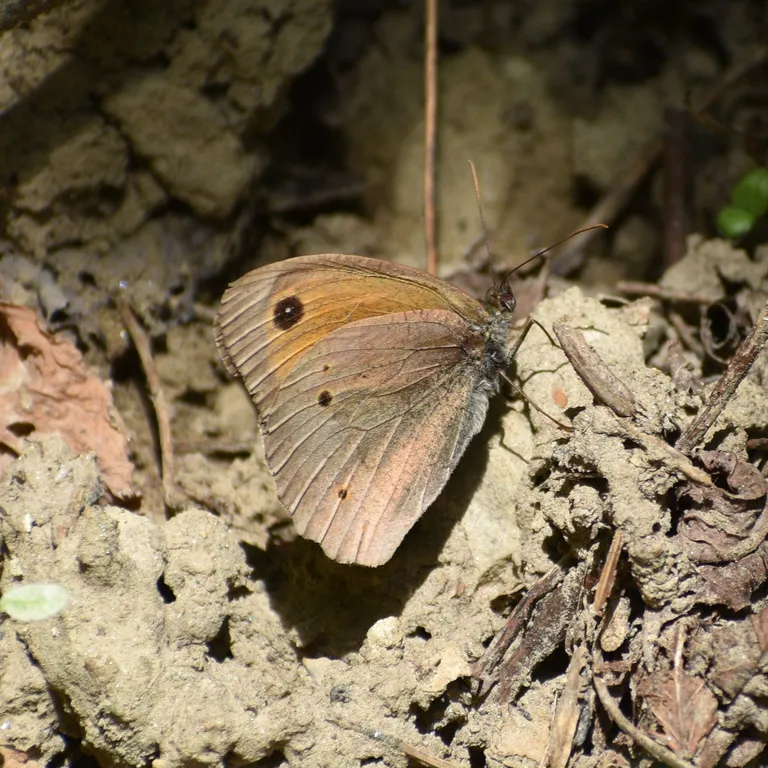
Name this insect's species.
Maniola jurtina
